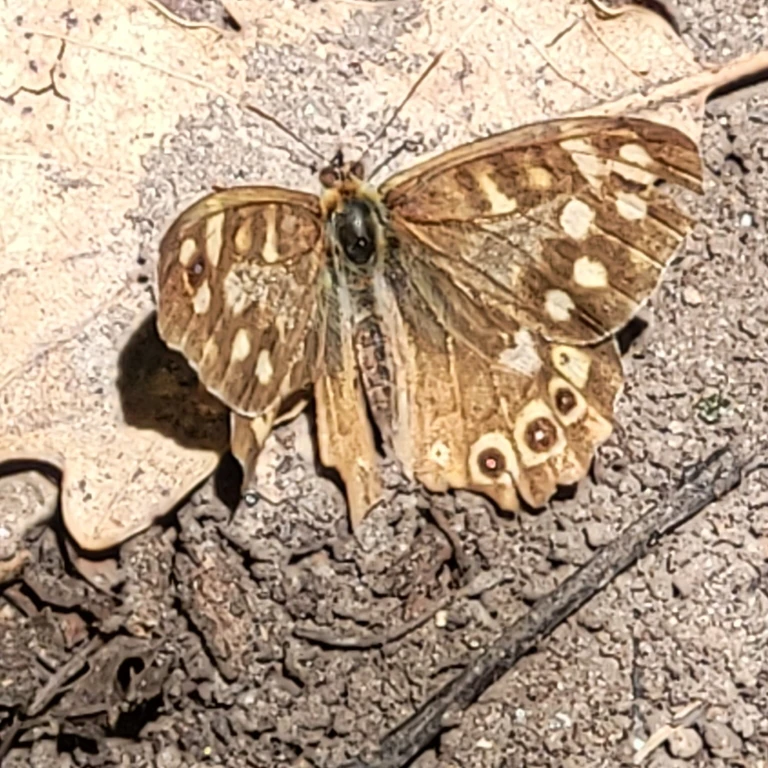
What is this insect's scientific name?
Pararge aegeria
